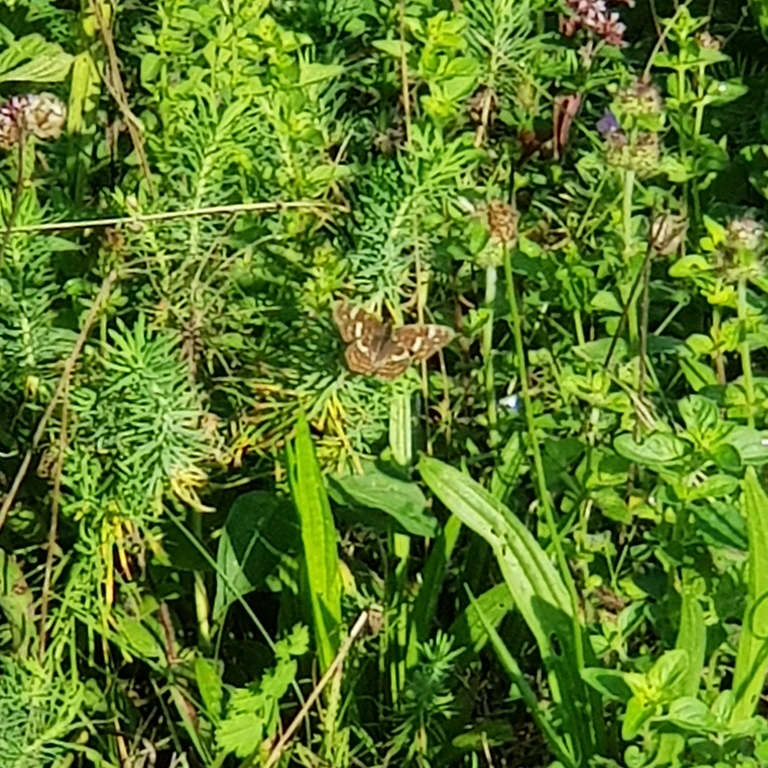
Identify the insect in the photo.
Araschnia levana
